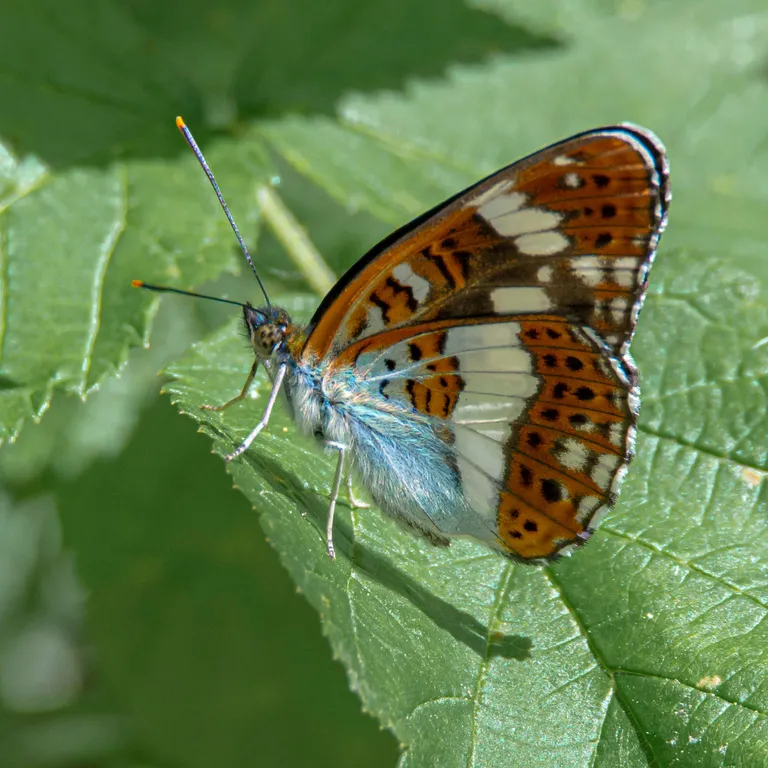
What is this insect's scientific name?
Limenitis camilla (also Ladoga camilla)
